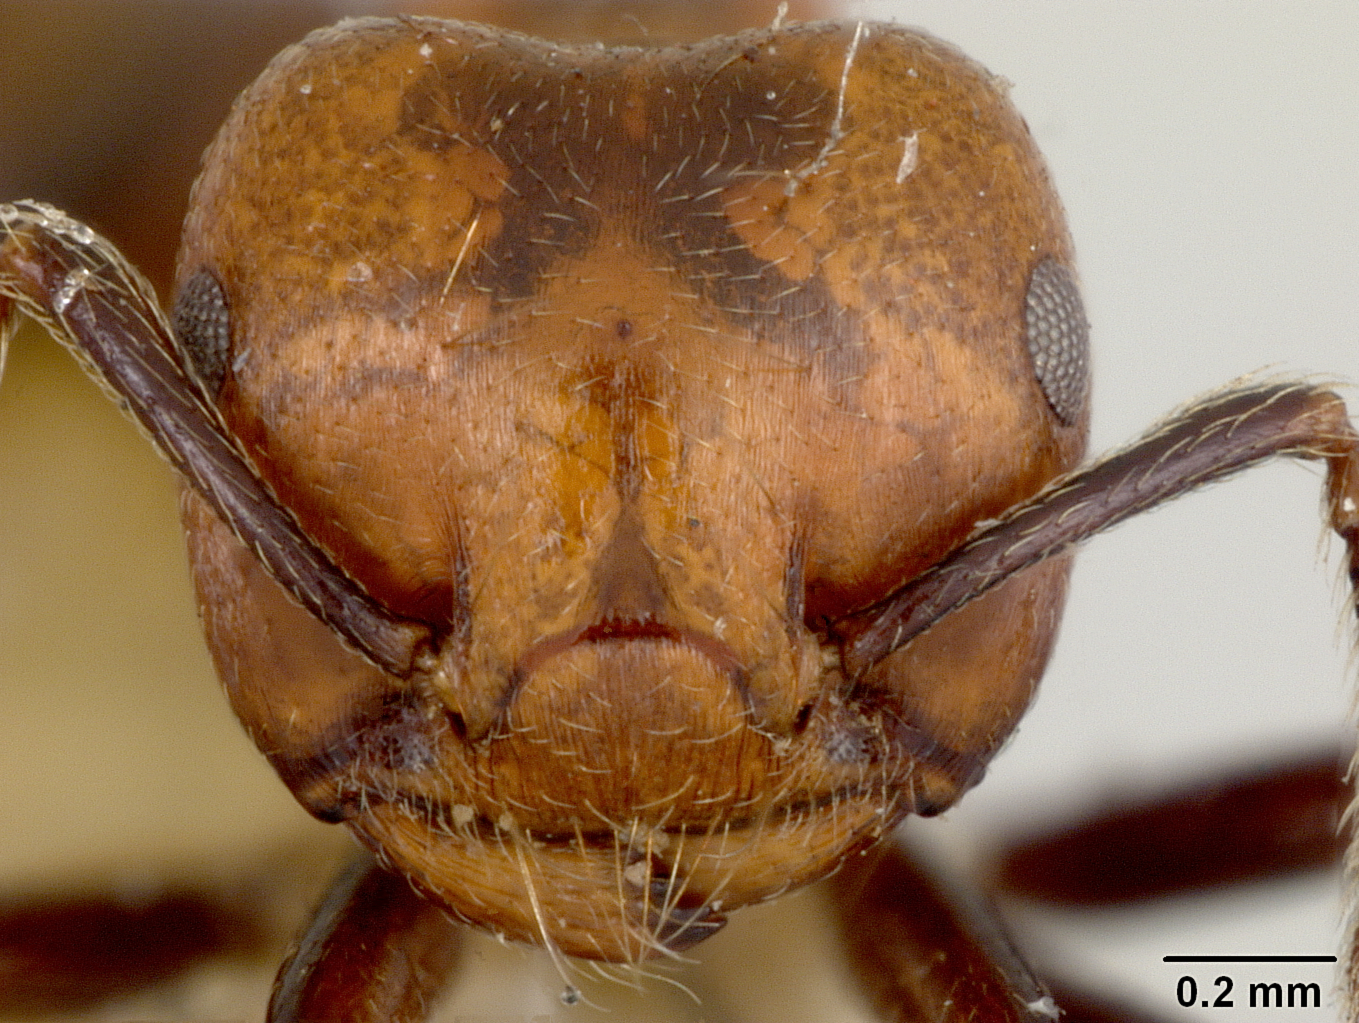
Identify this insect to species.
Crematogaster africana
